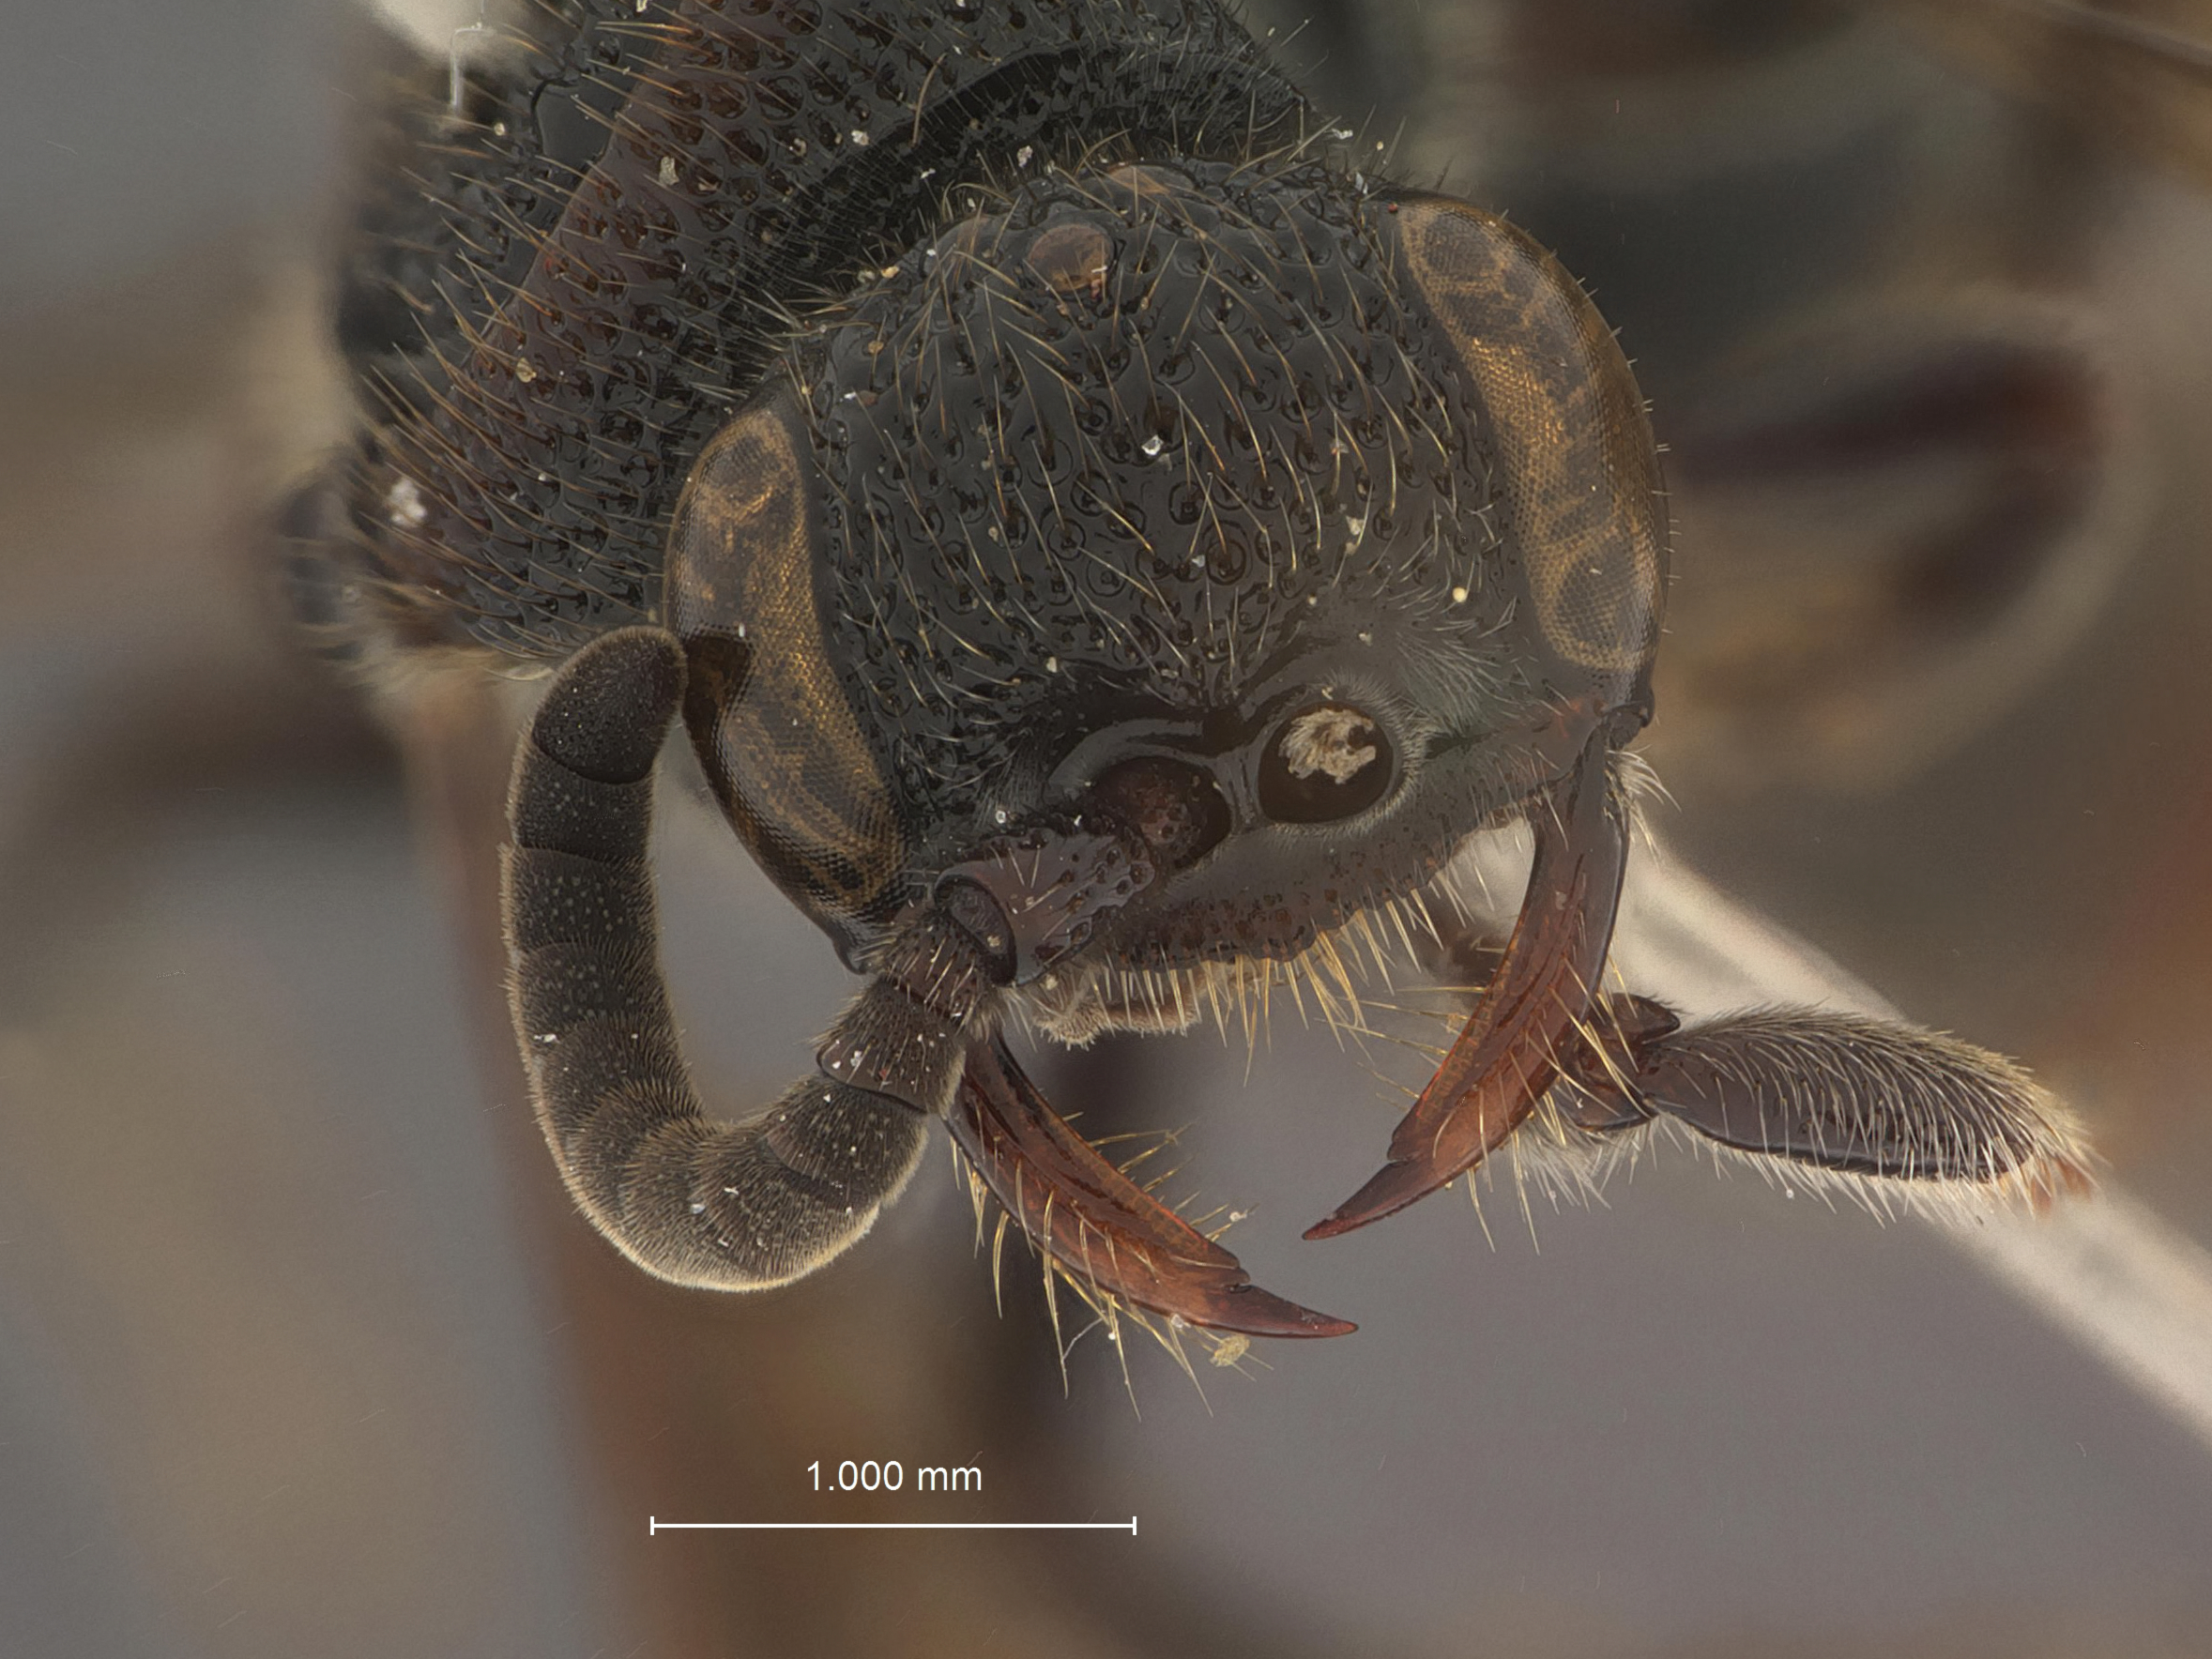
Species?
Tiphia fenchihuensis
